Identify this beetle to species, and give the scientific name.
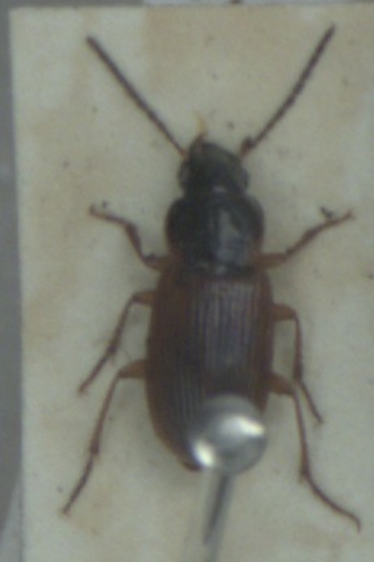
Stenolophus mixtus
